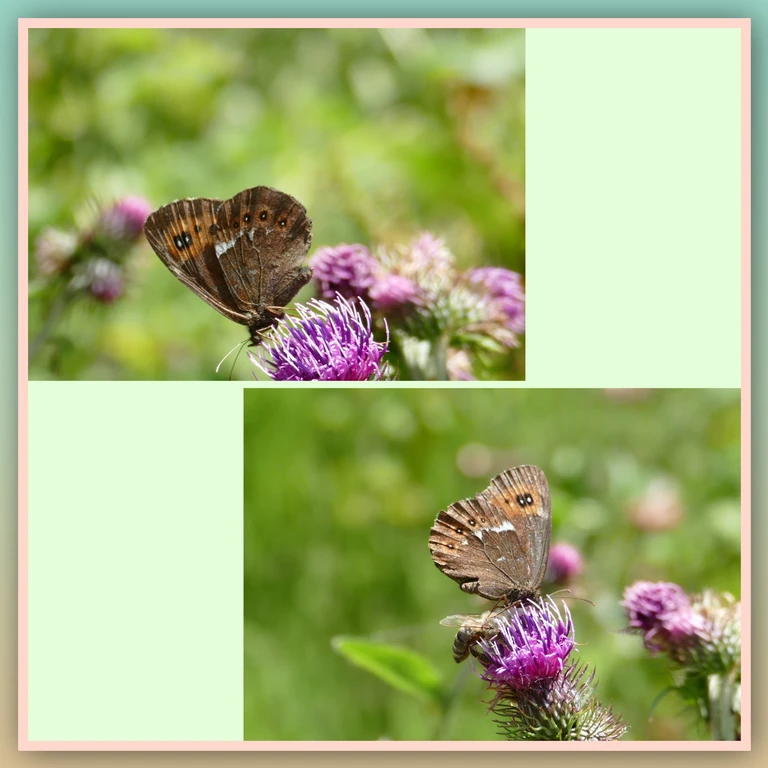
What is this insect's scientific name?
Erebia ligea
